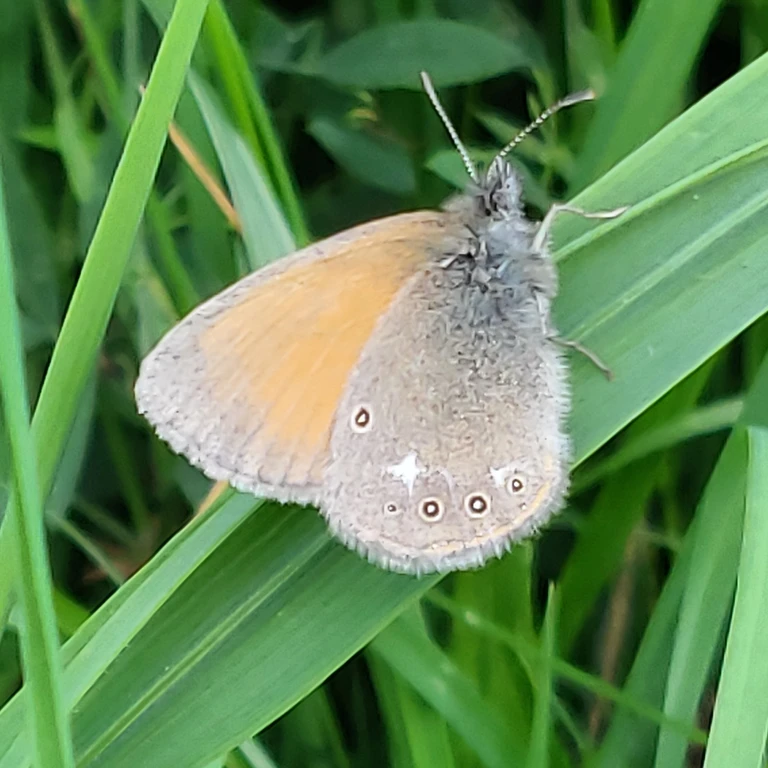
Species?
Coenonympha glycerion (also Coenonympha iphis)
